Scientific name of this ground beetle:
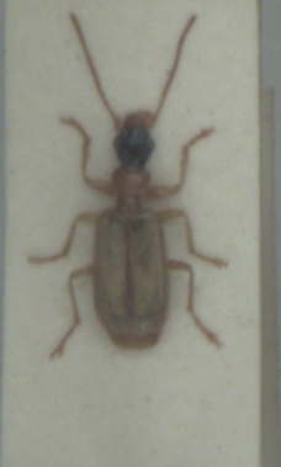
Demetrias atricapillus
